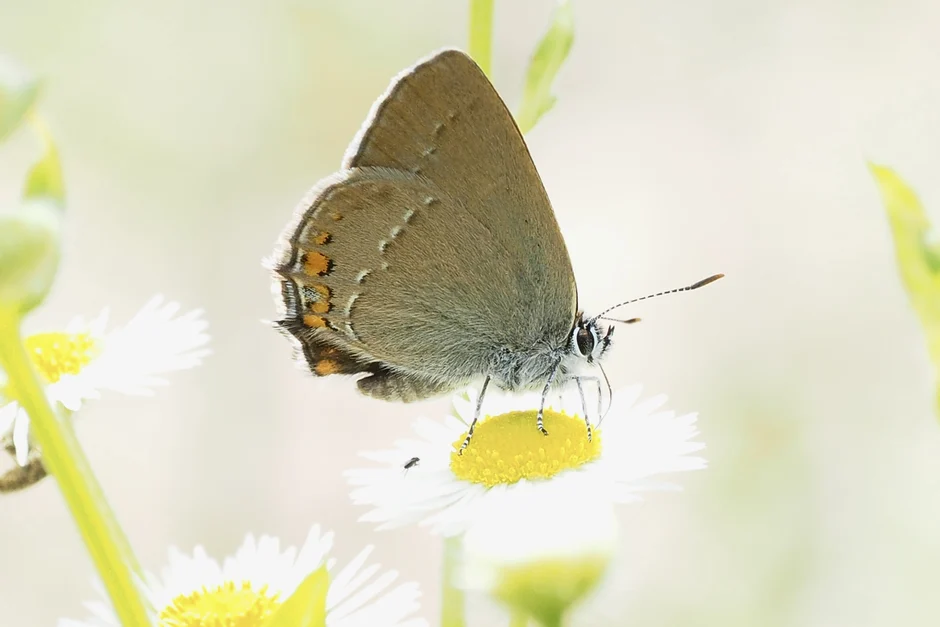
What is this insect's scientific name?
Satyrium acaciae (also Strymon acaciae)
